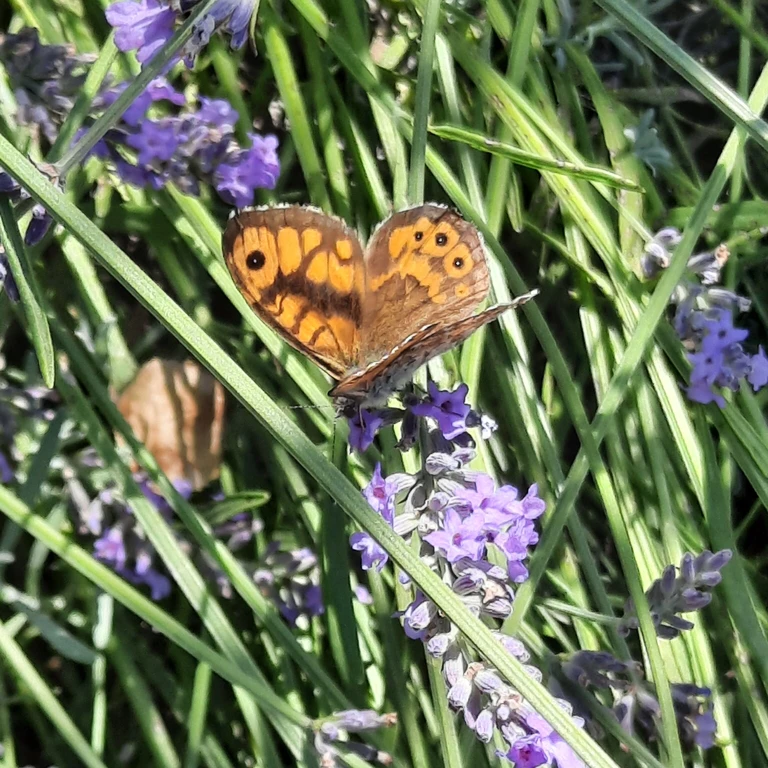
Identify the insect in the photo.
Lasiommata megera (also Pararge megera)
